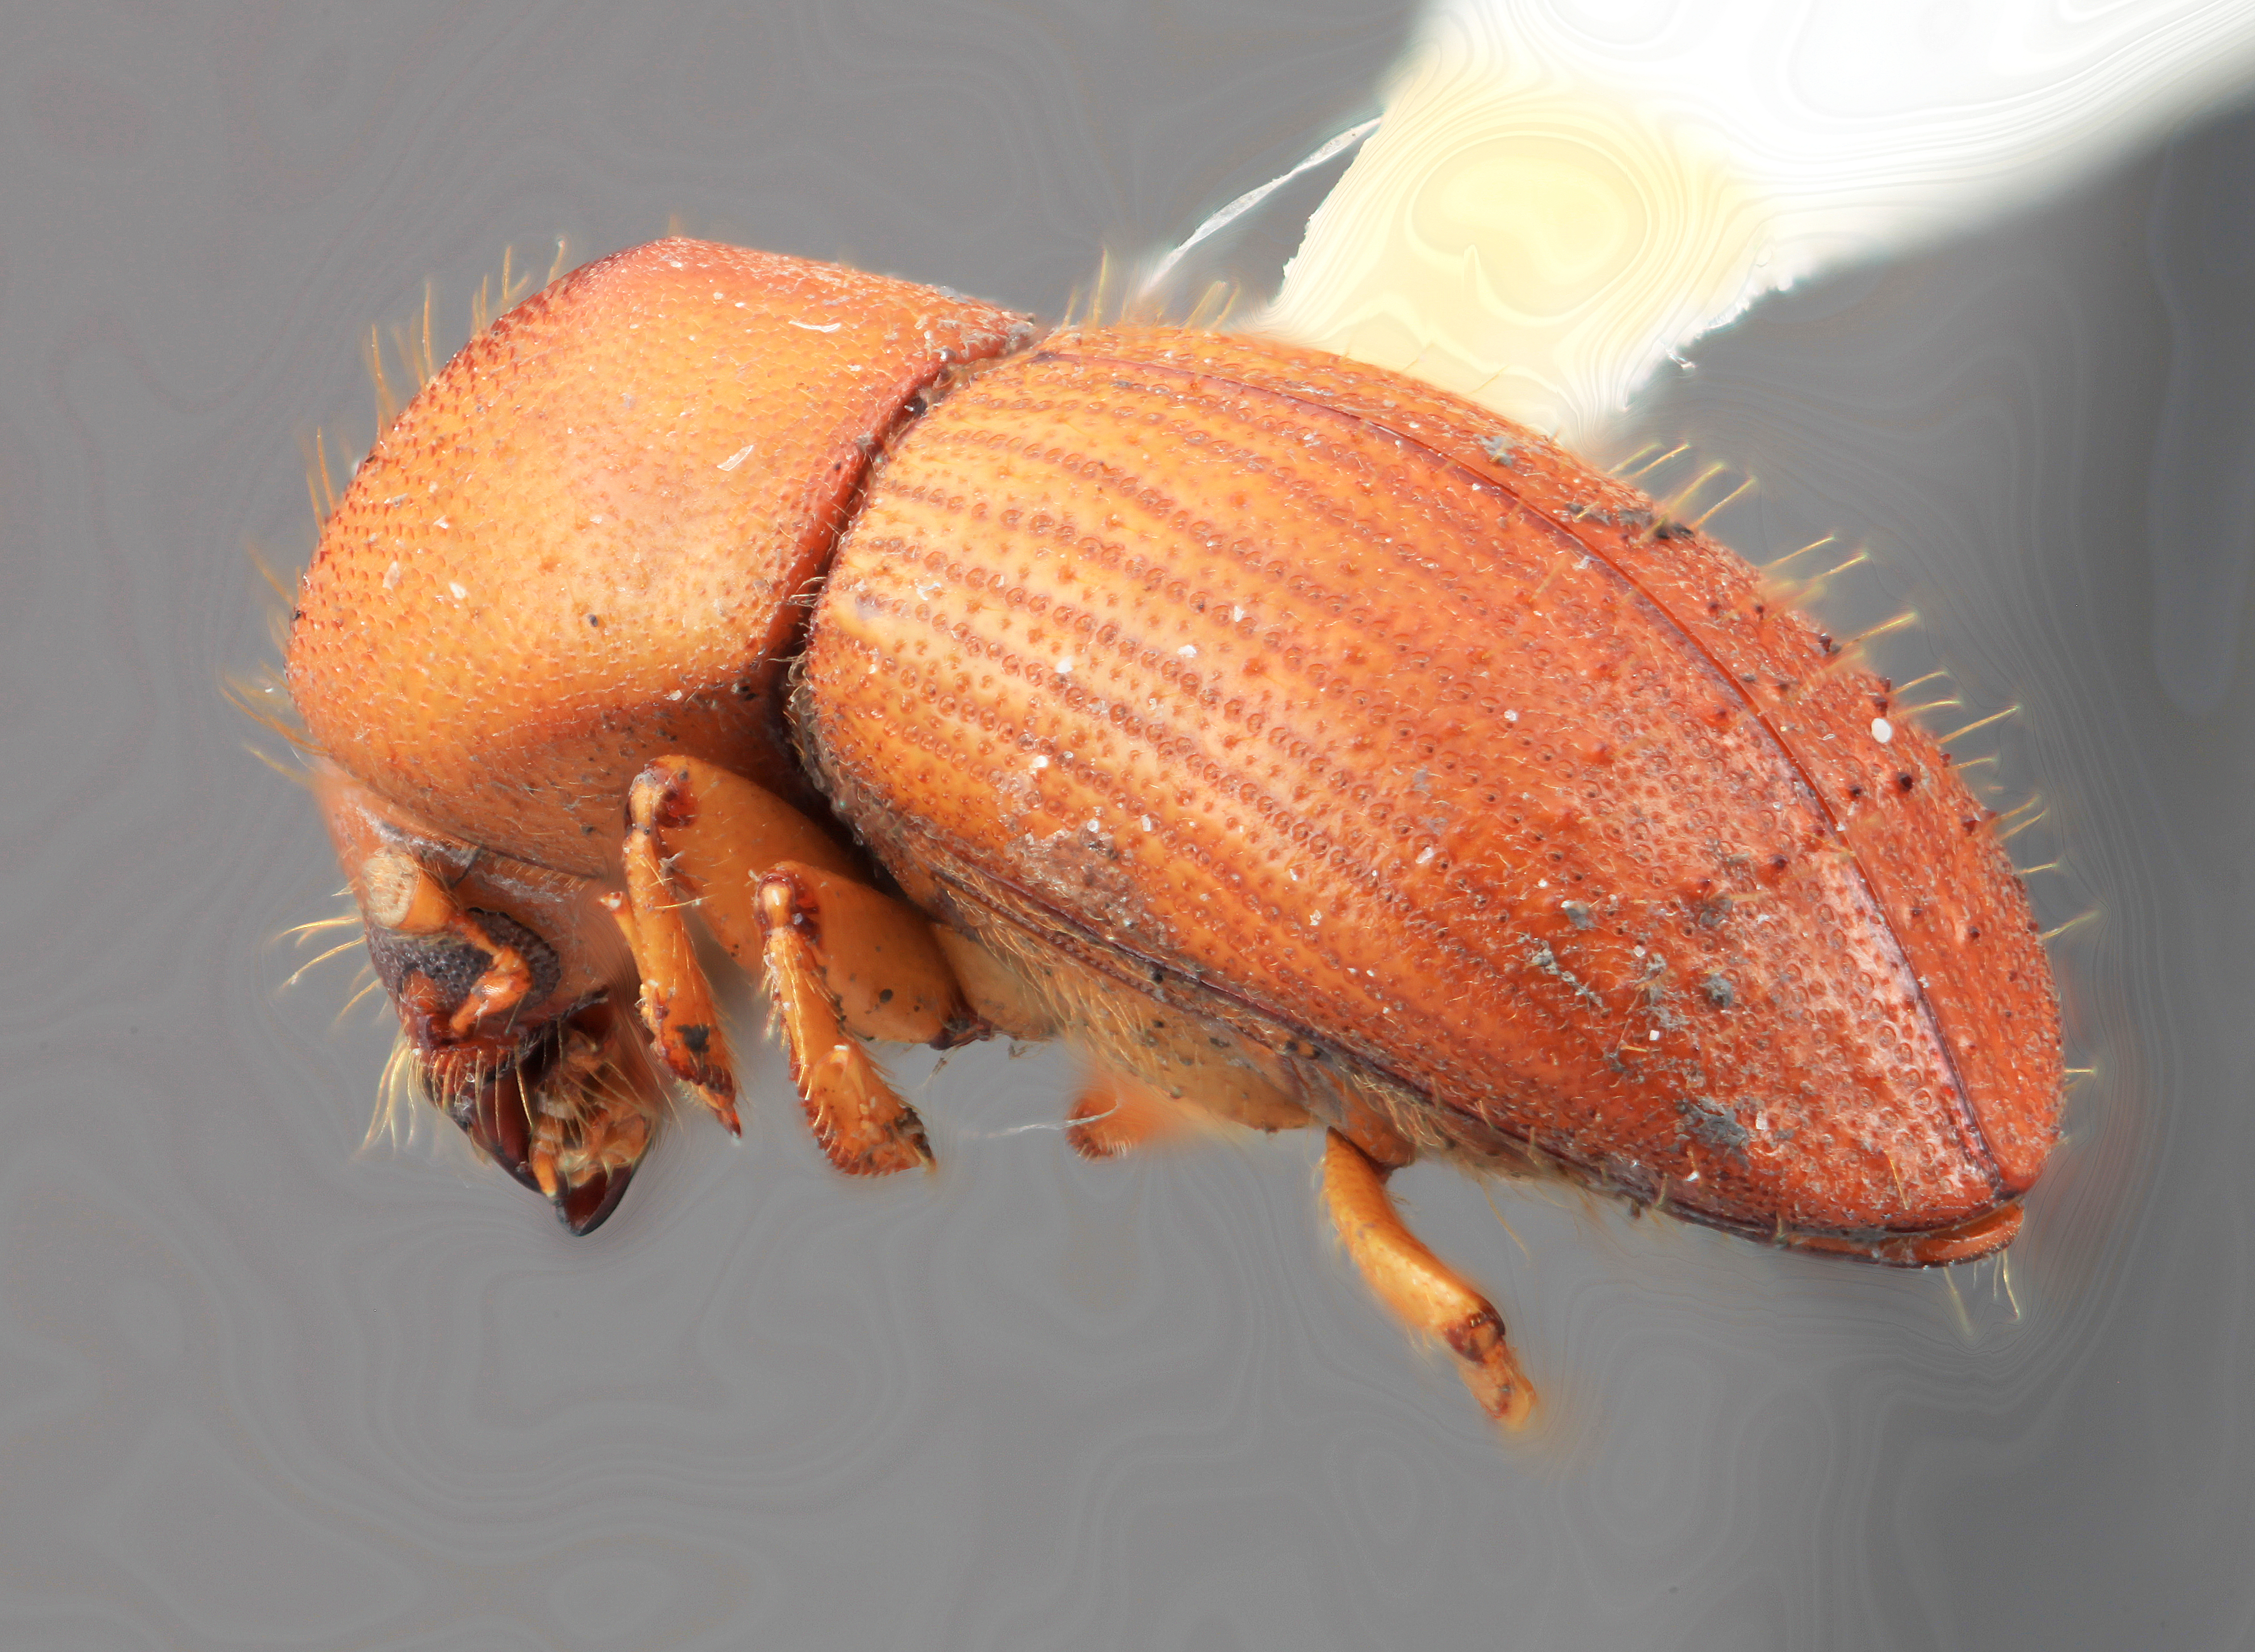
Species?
Xyleborus rugulosipes
